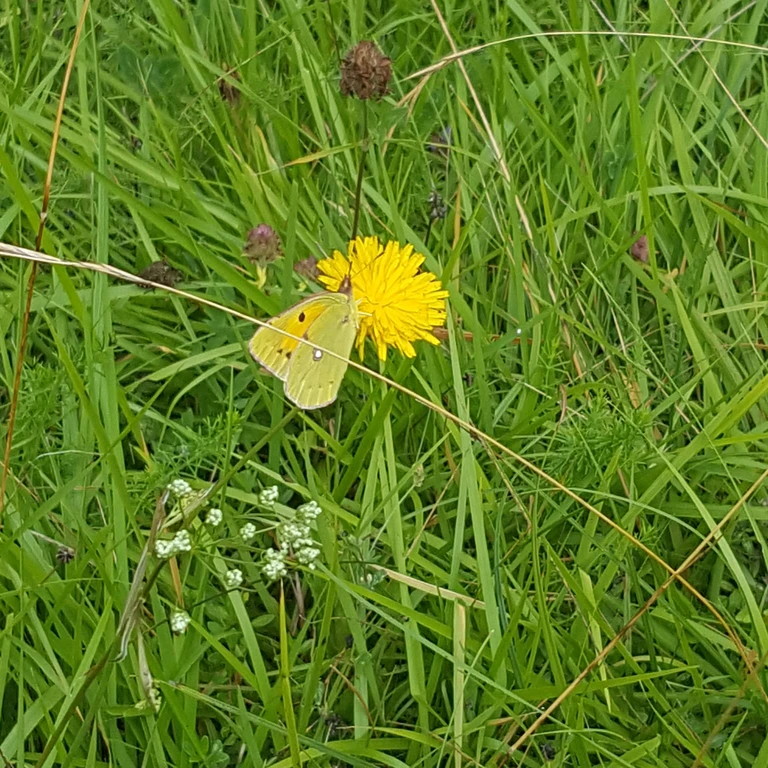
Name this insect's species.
Colias croceus
